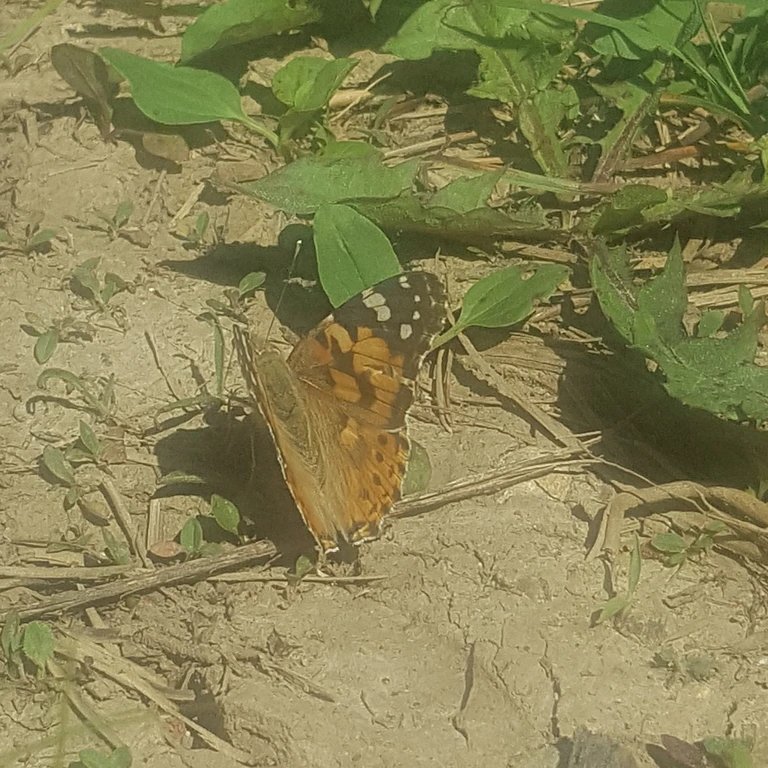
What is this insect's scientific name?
Vanessa cardui
